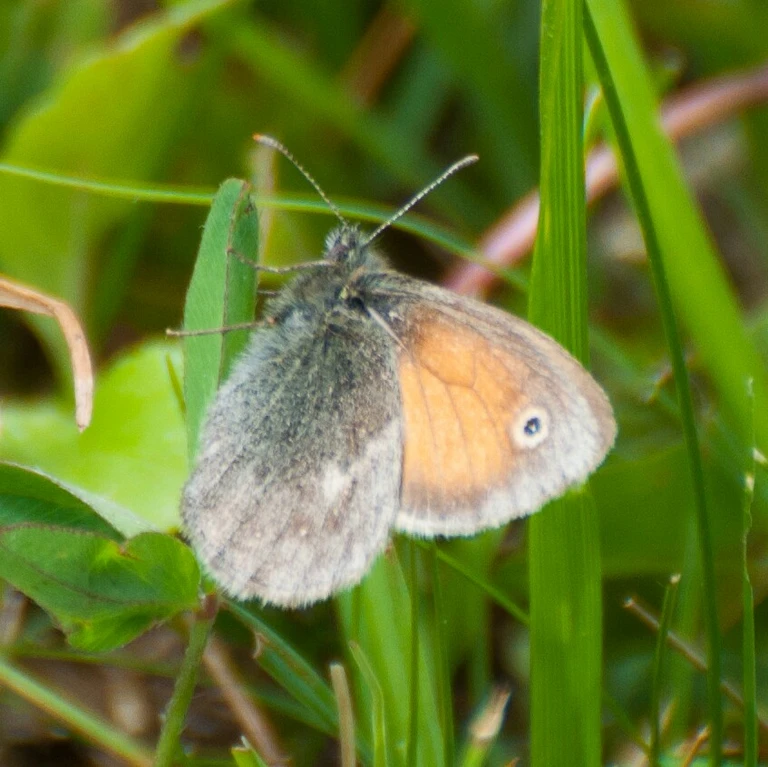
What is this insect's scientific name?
Coenonympha pamphilus
